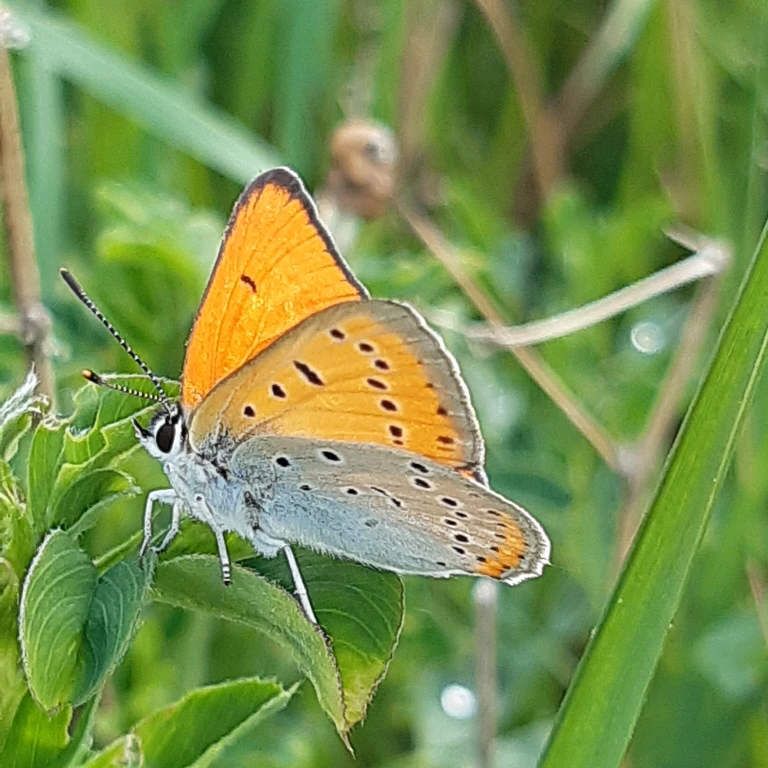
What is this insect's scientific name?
Lycaena dispar
